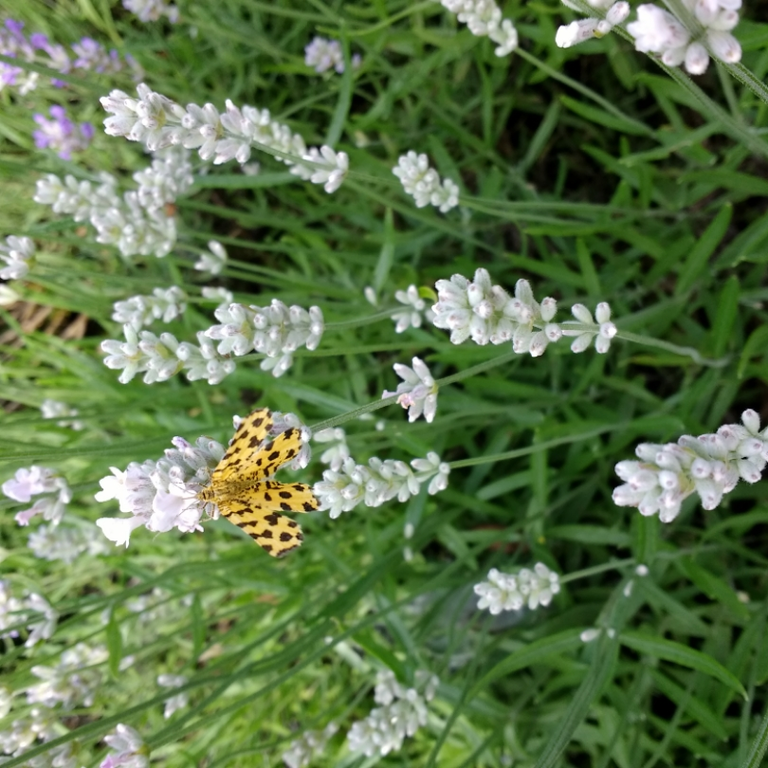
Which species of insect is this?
Pseudopanthera macularia
